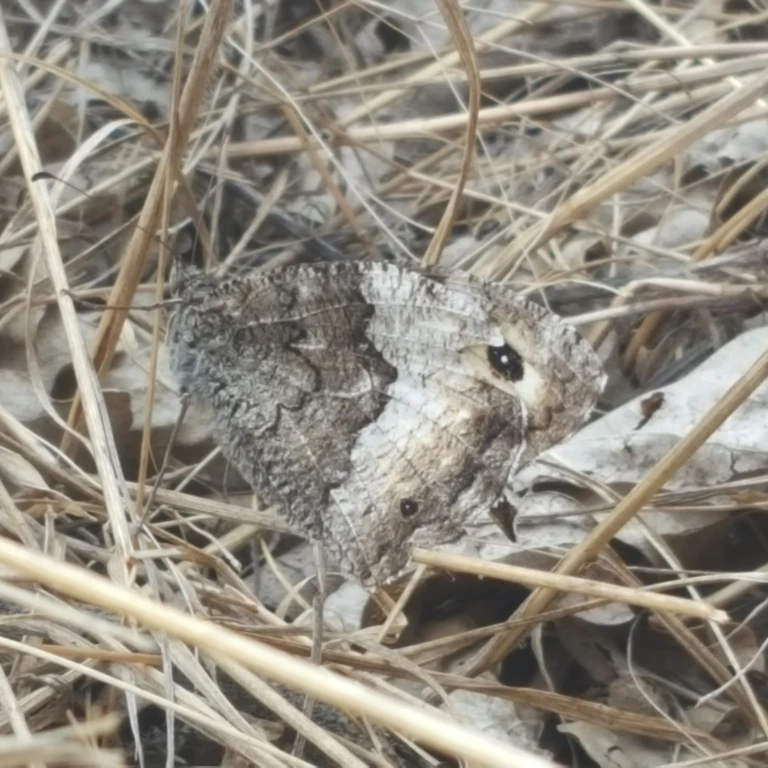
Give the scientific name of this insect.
Hipparchia fagi
